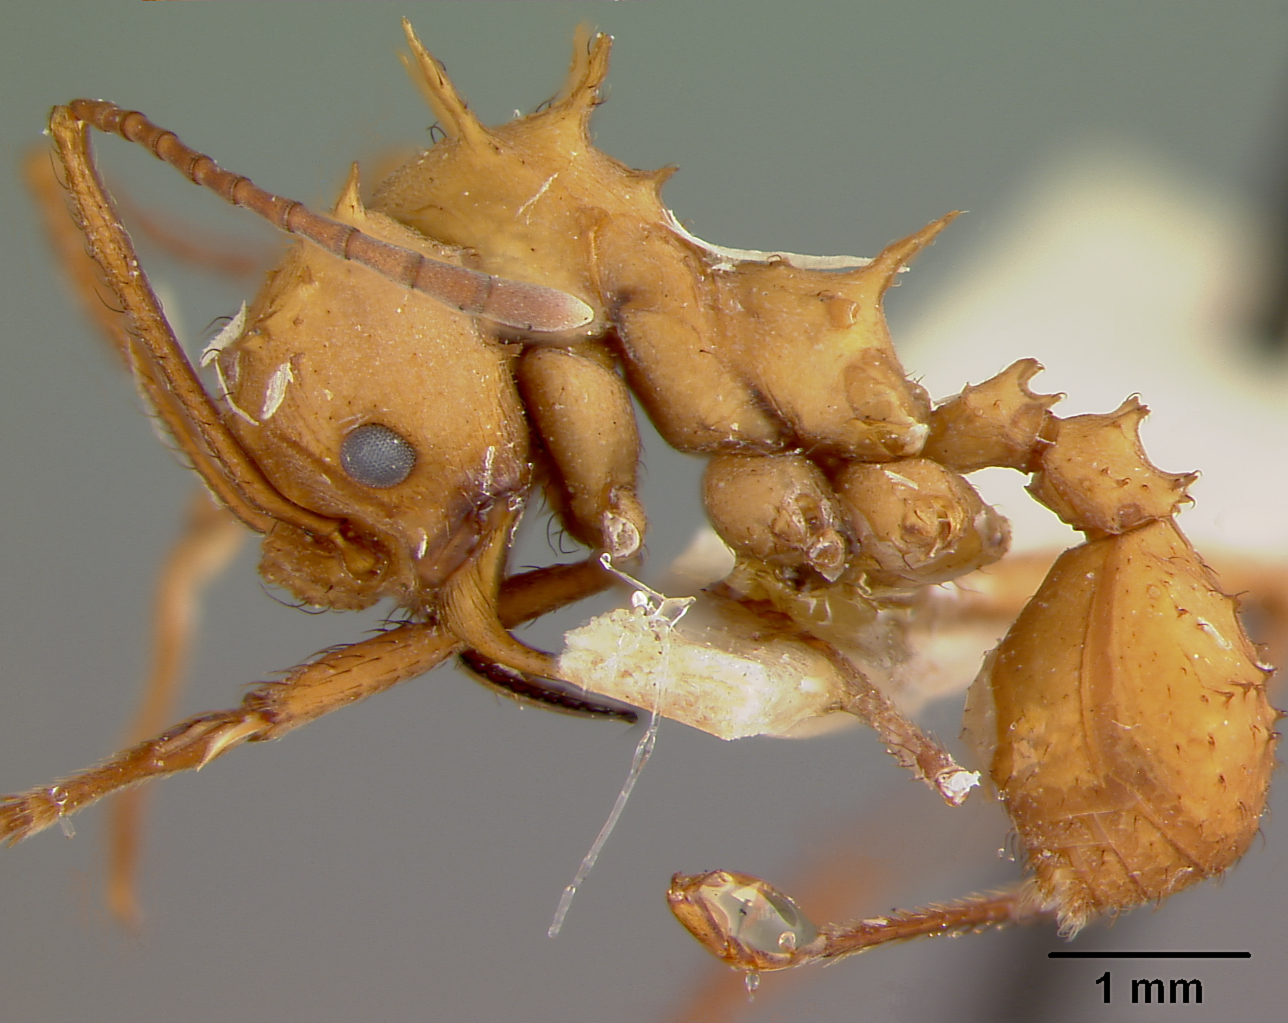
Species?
Acromyrmex octospinosus
